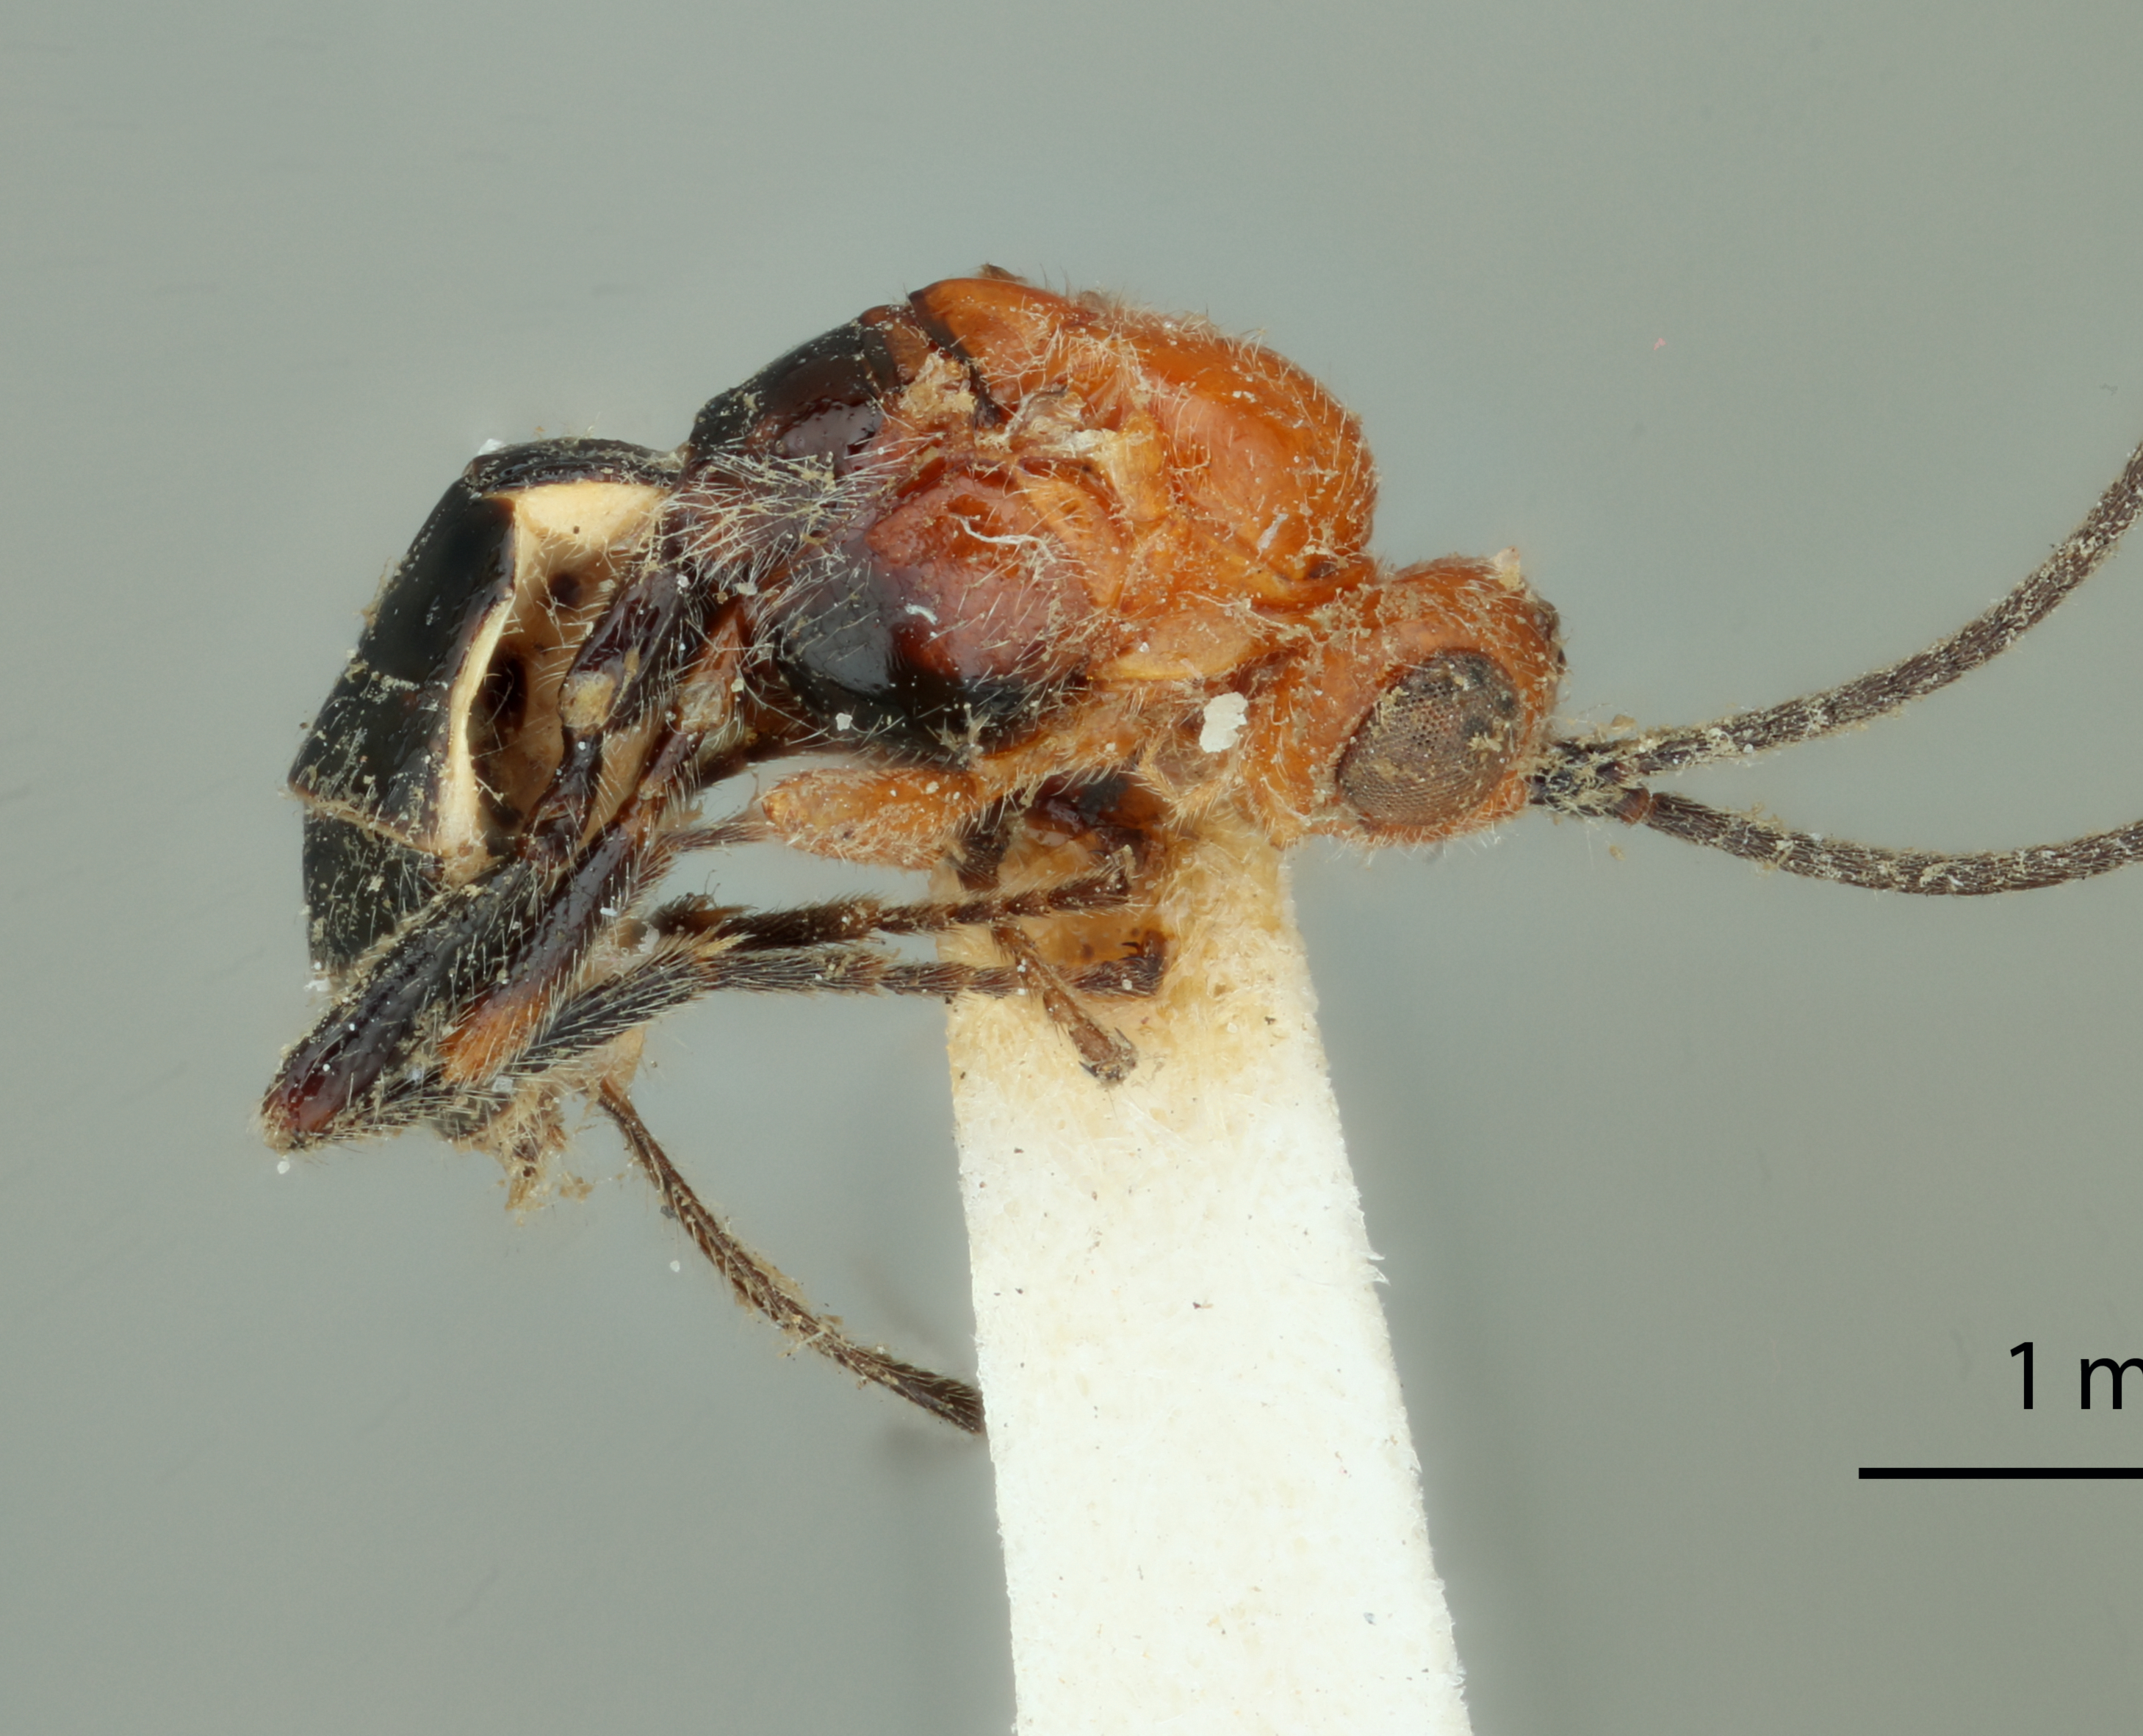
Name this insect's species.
Microbracon tricolor
